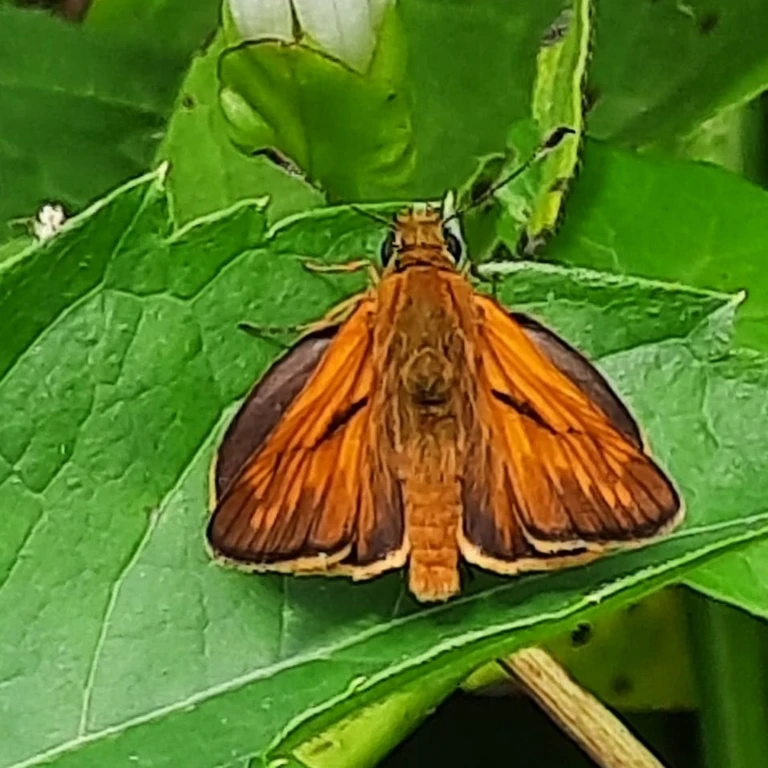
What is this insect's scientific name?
Ochlodes sylvanus (also Ochlodes venata)
